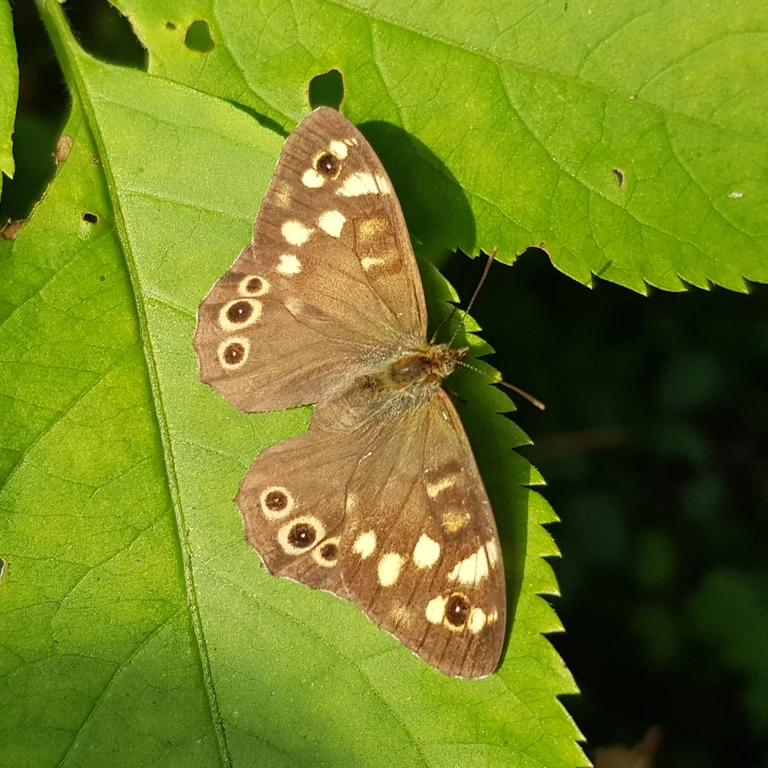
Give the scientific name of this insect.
Pararge aegeria
